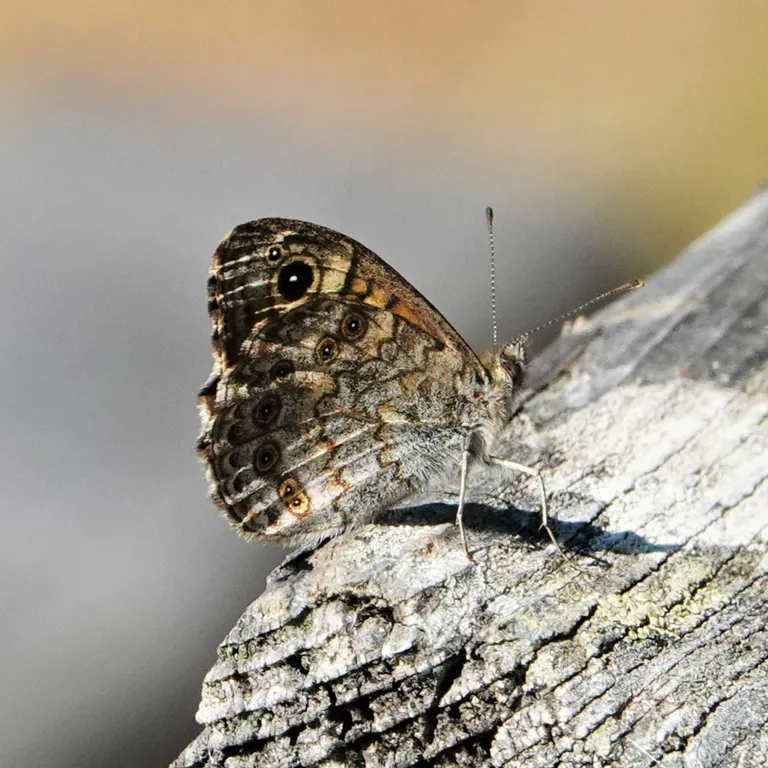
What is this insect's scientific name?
Lasiommata megera (also Pararge megera)
